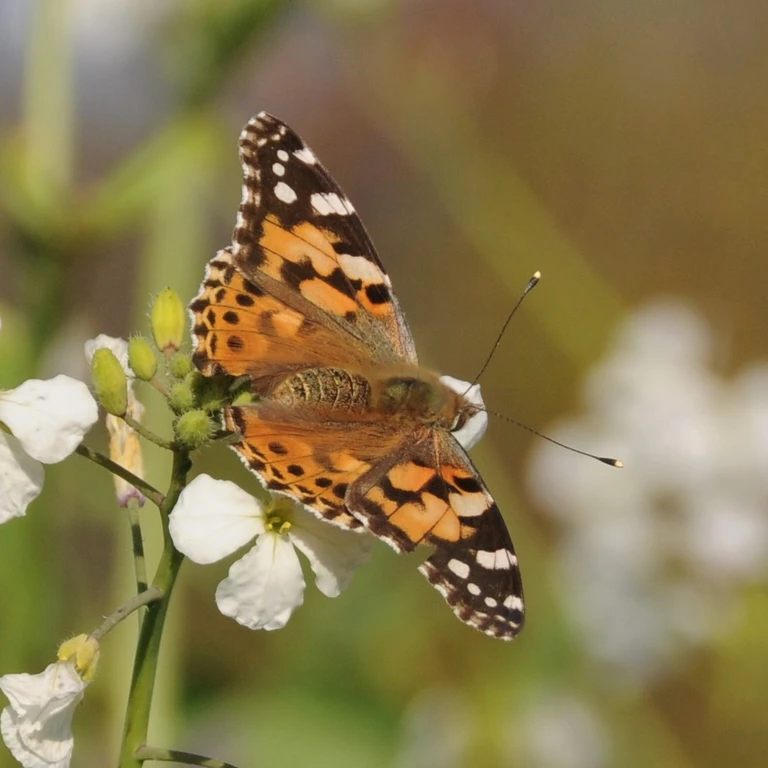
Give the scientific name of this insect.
Vanessa cardui
